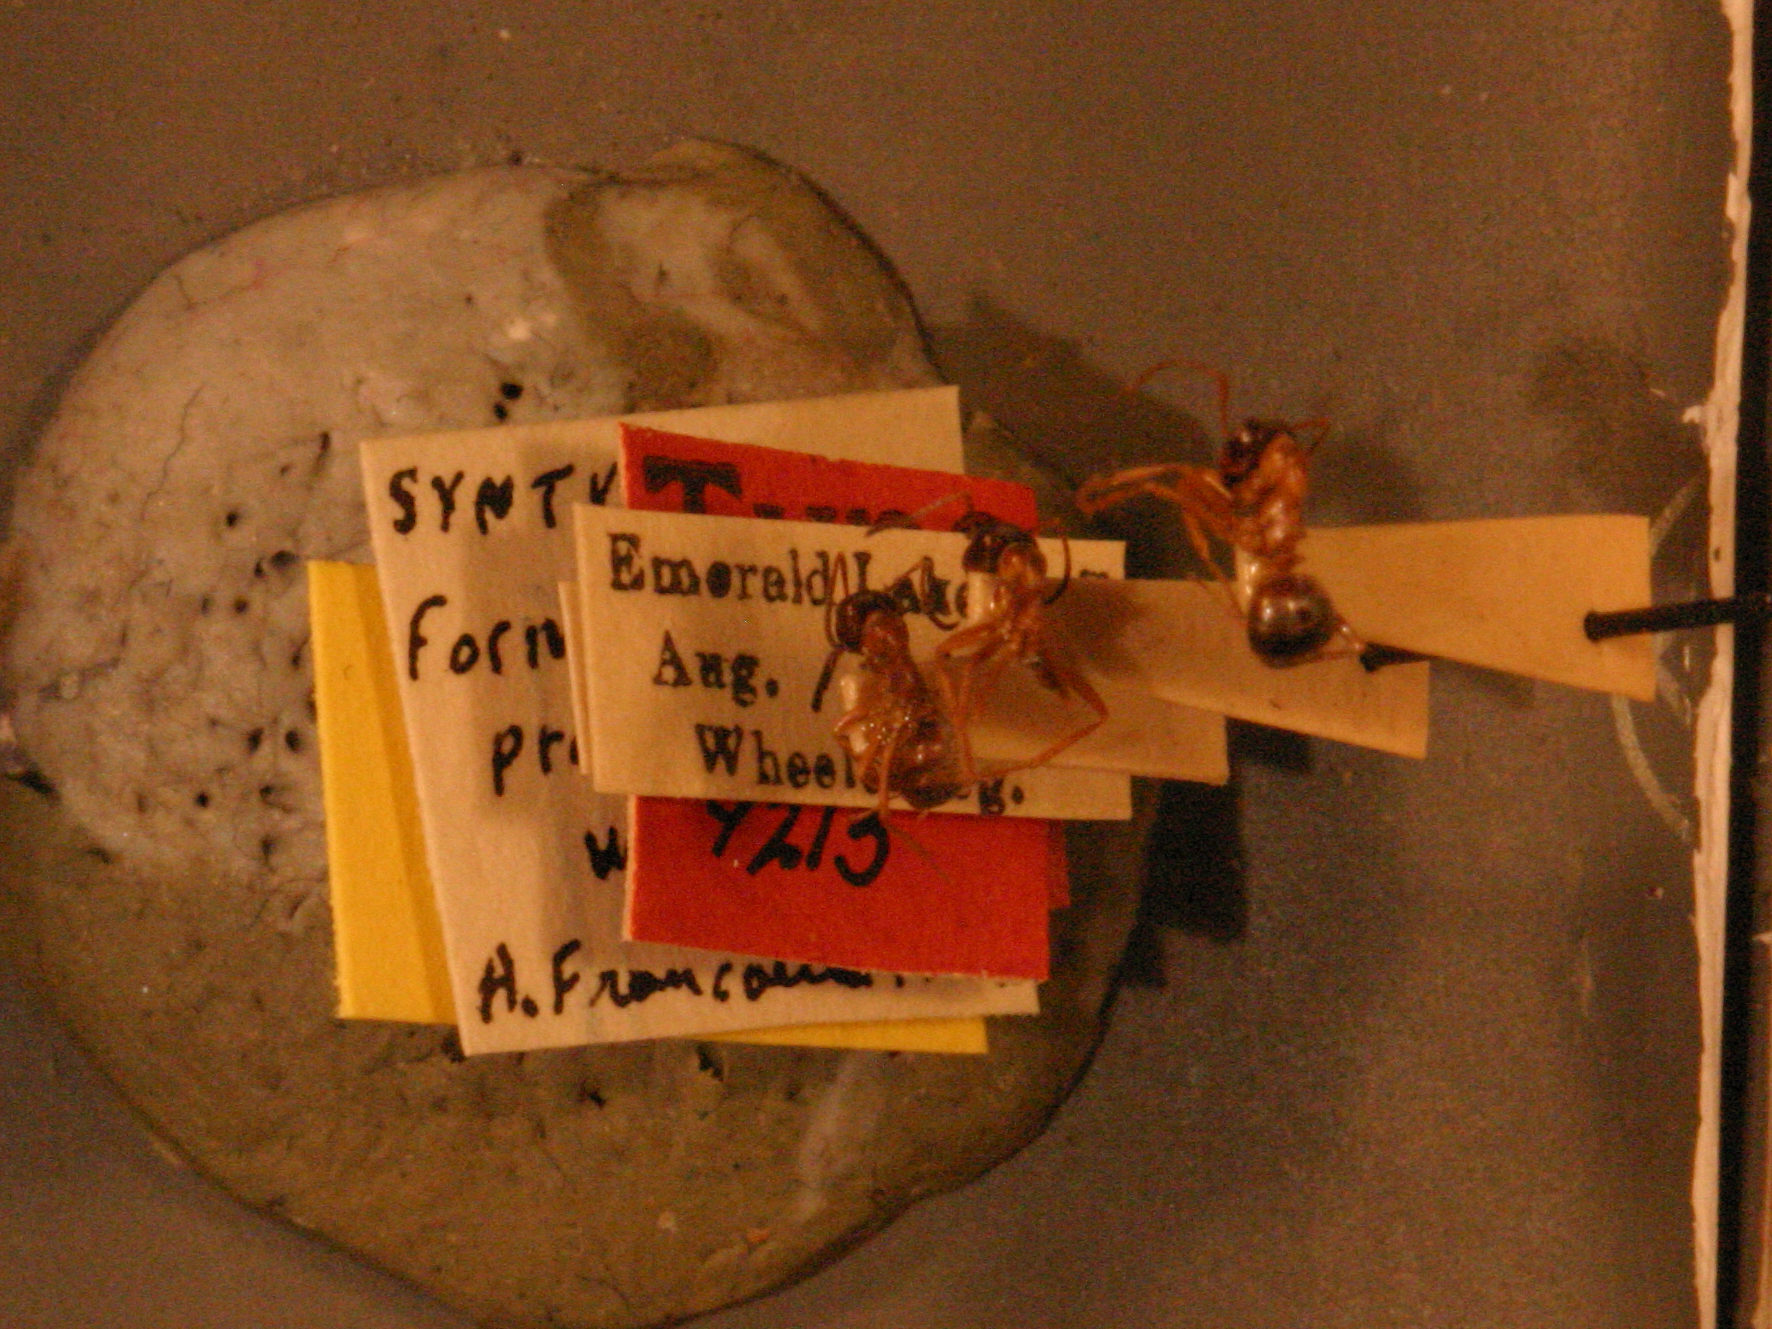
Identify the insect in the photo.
Formica fusca
